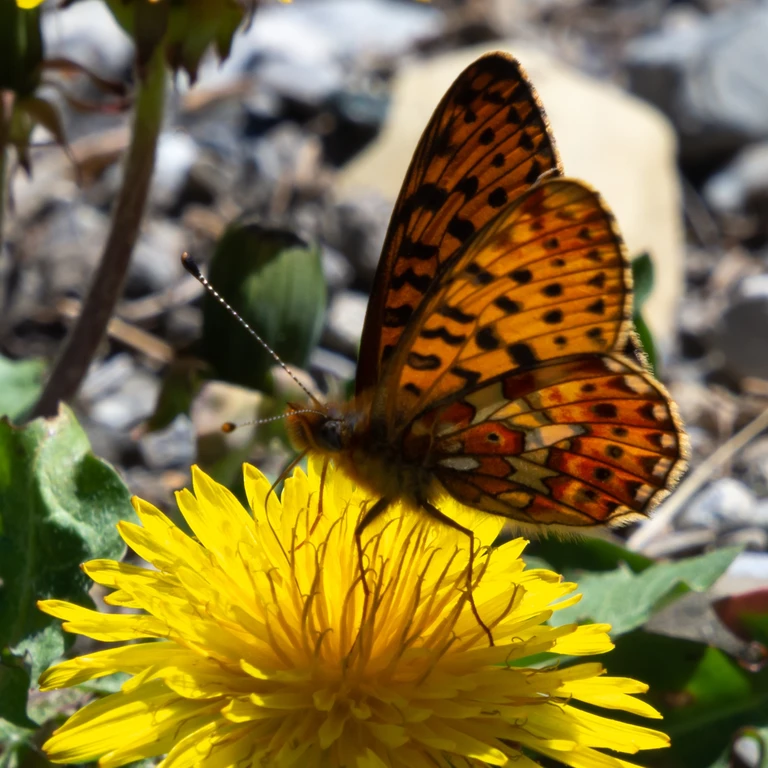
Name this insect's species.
Boloria euphrosyne (also Clossiana euphrosyne)
